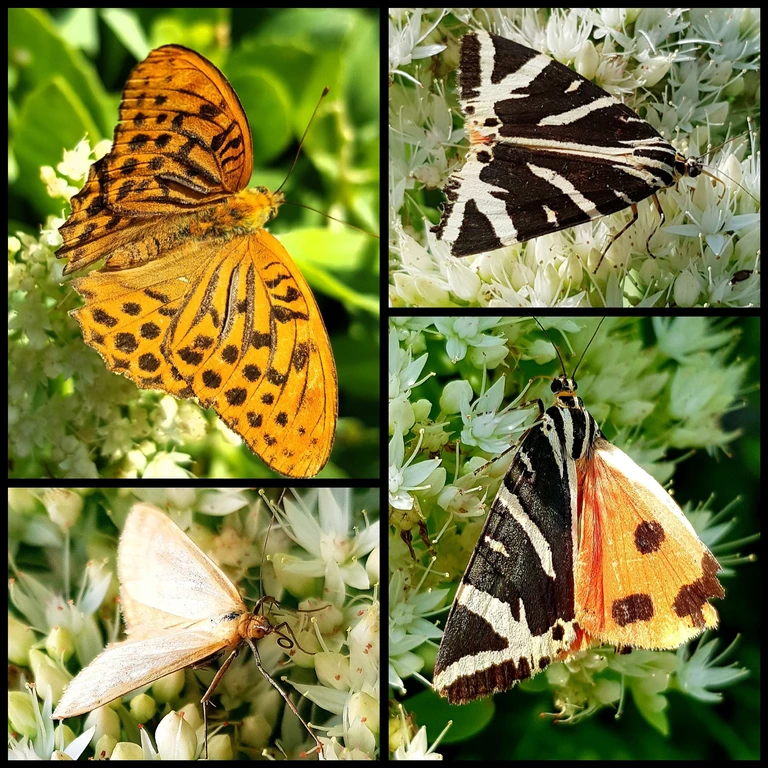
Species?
Euplagia quadripunctaria
